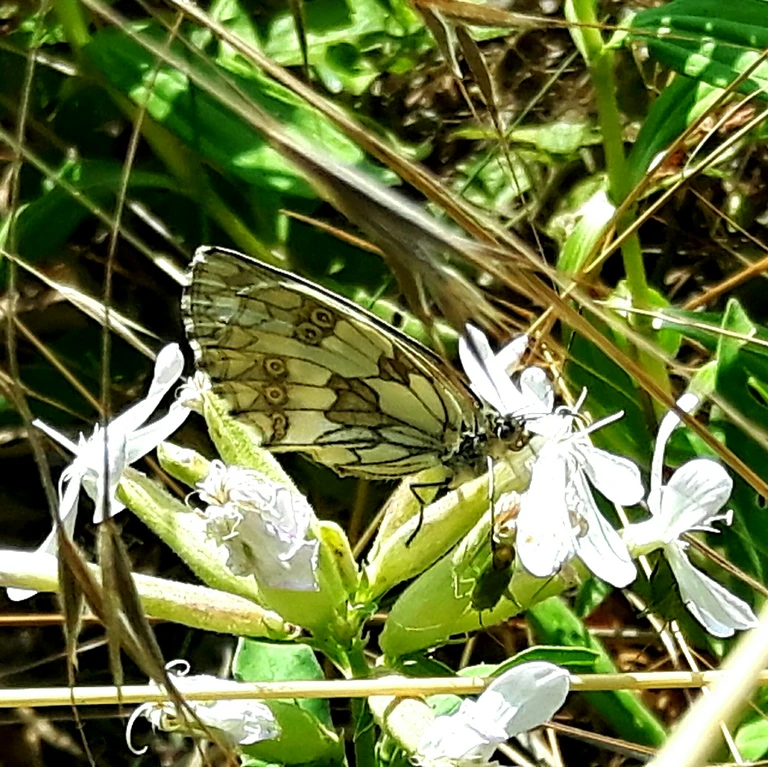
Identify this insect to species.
Melanargia galathea
